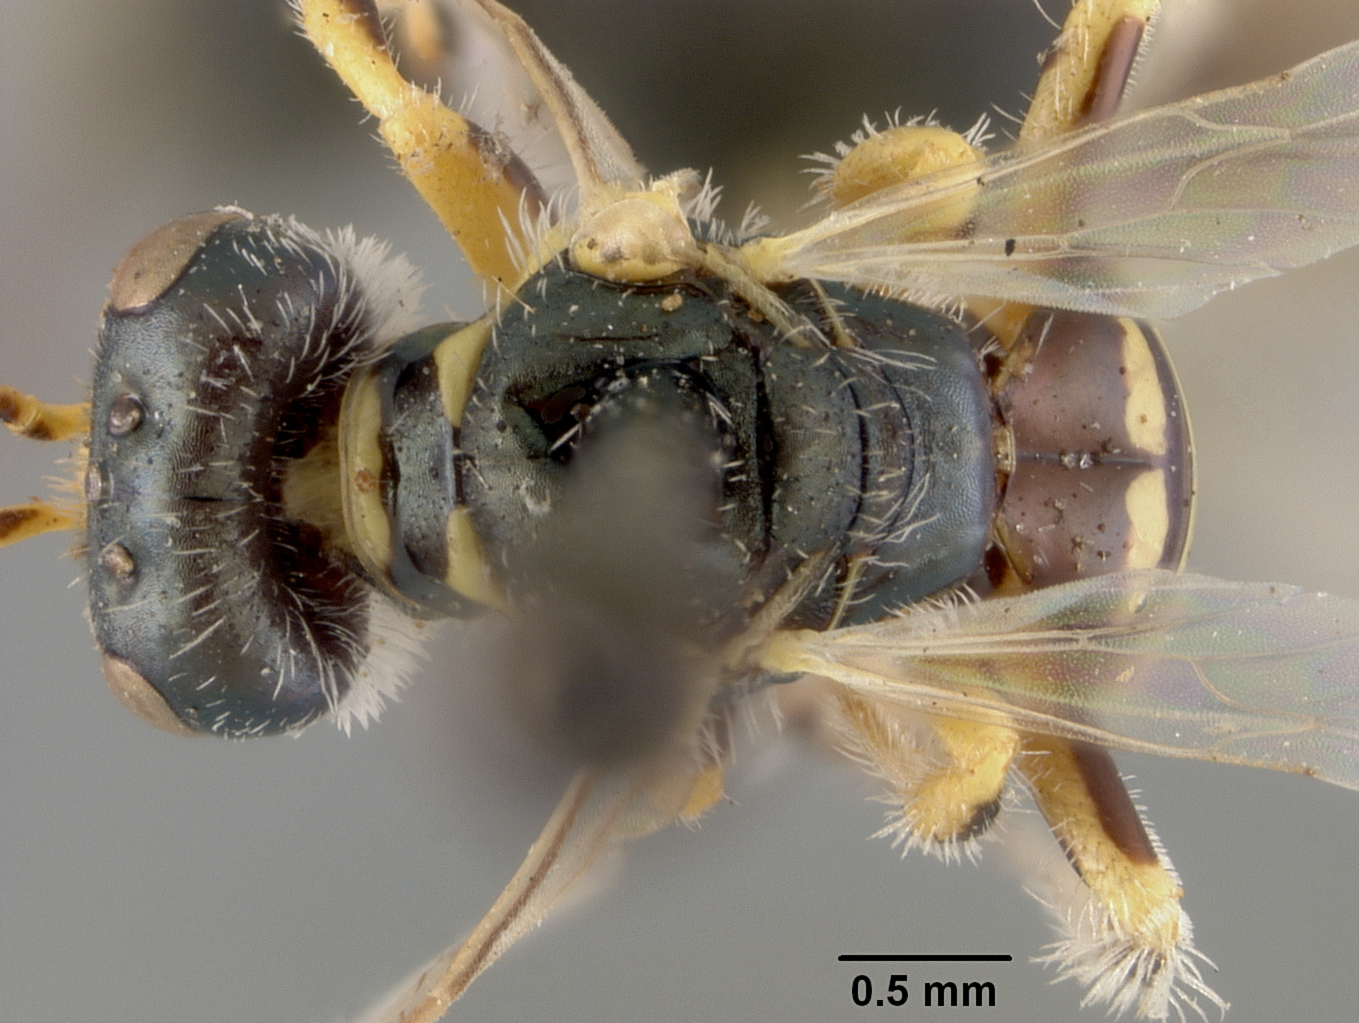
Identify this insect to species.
Perdita swenki
